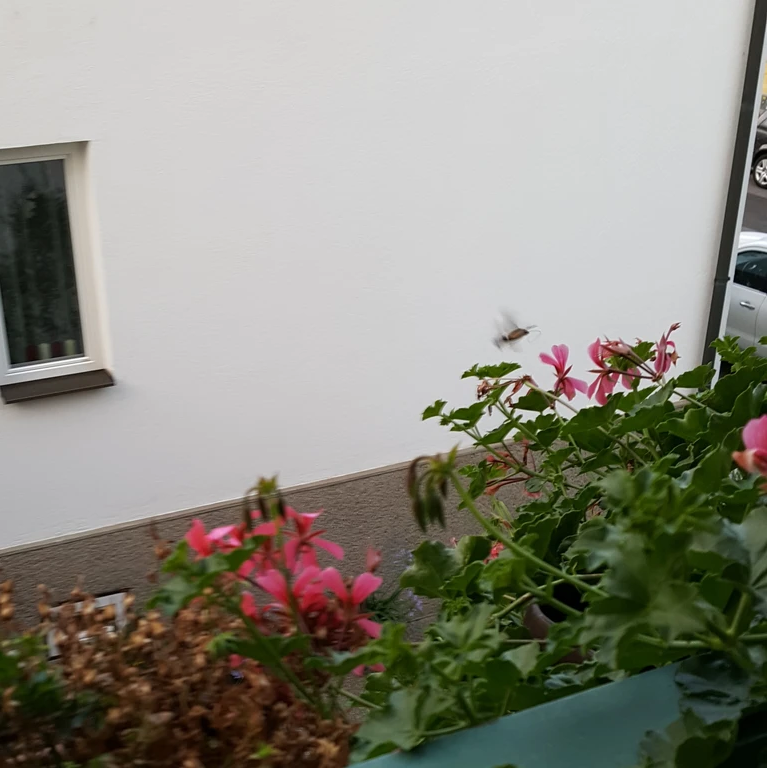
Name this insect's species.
Macroglossum stellatarum
